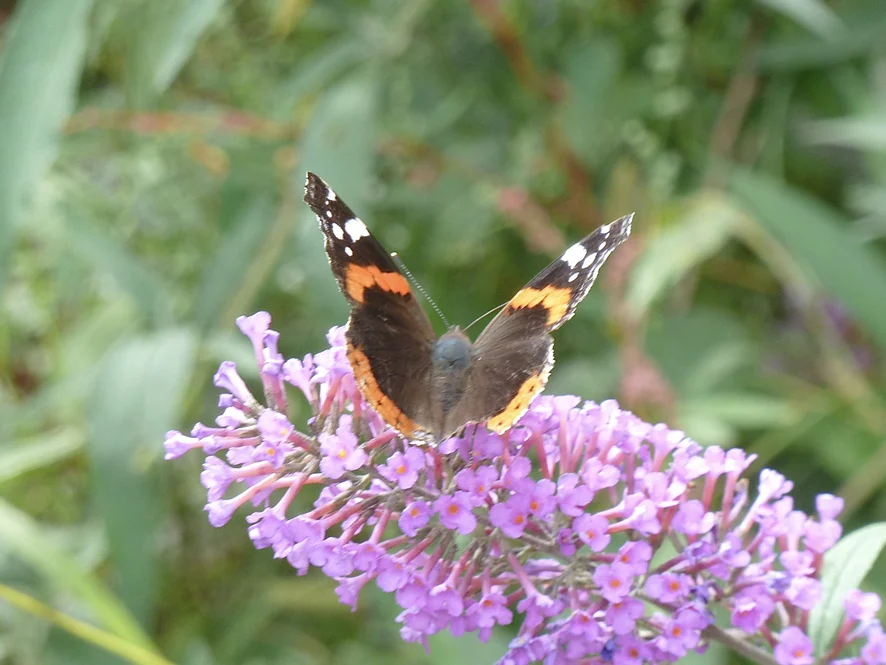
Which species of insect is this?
Vanessa atalanta
